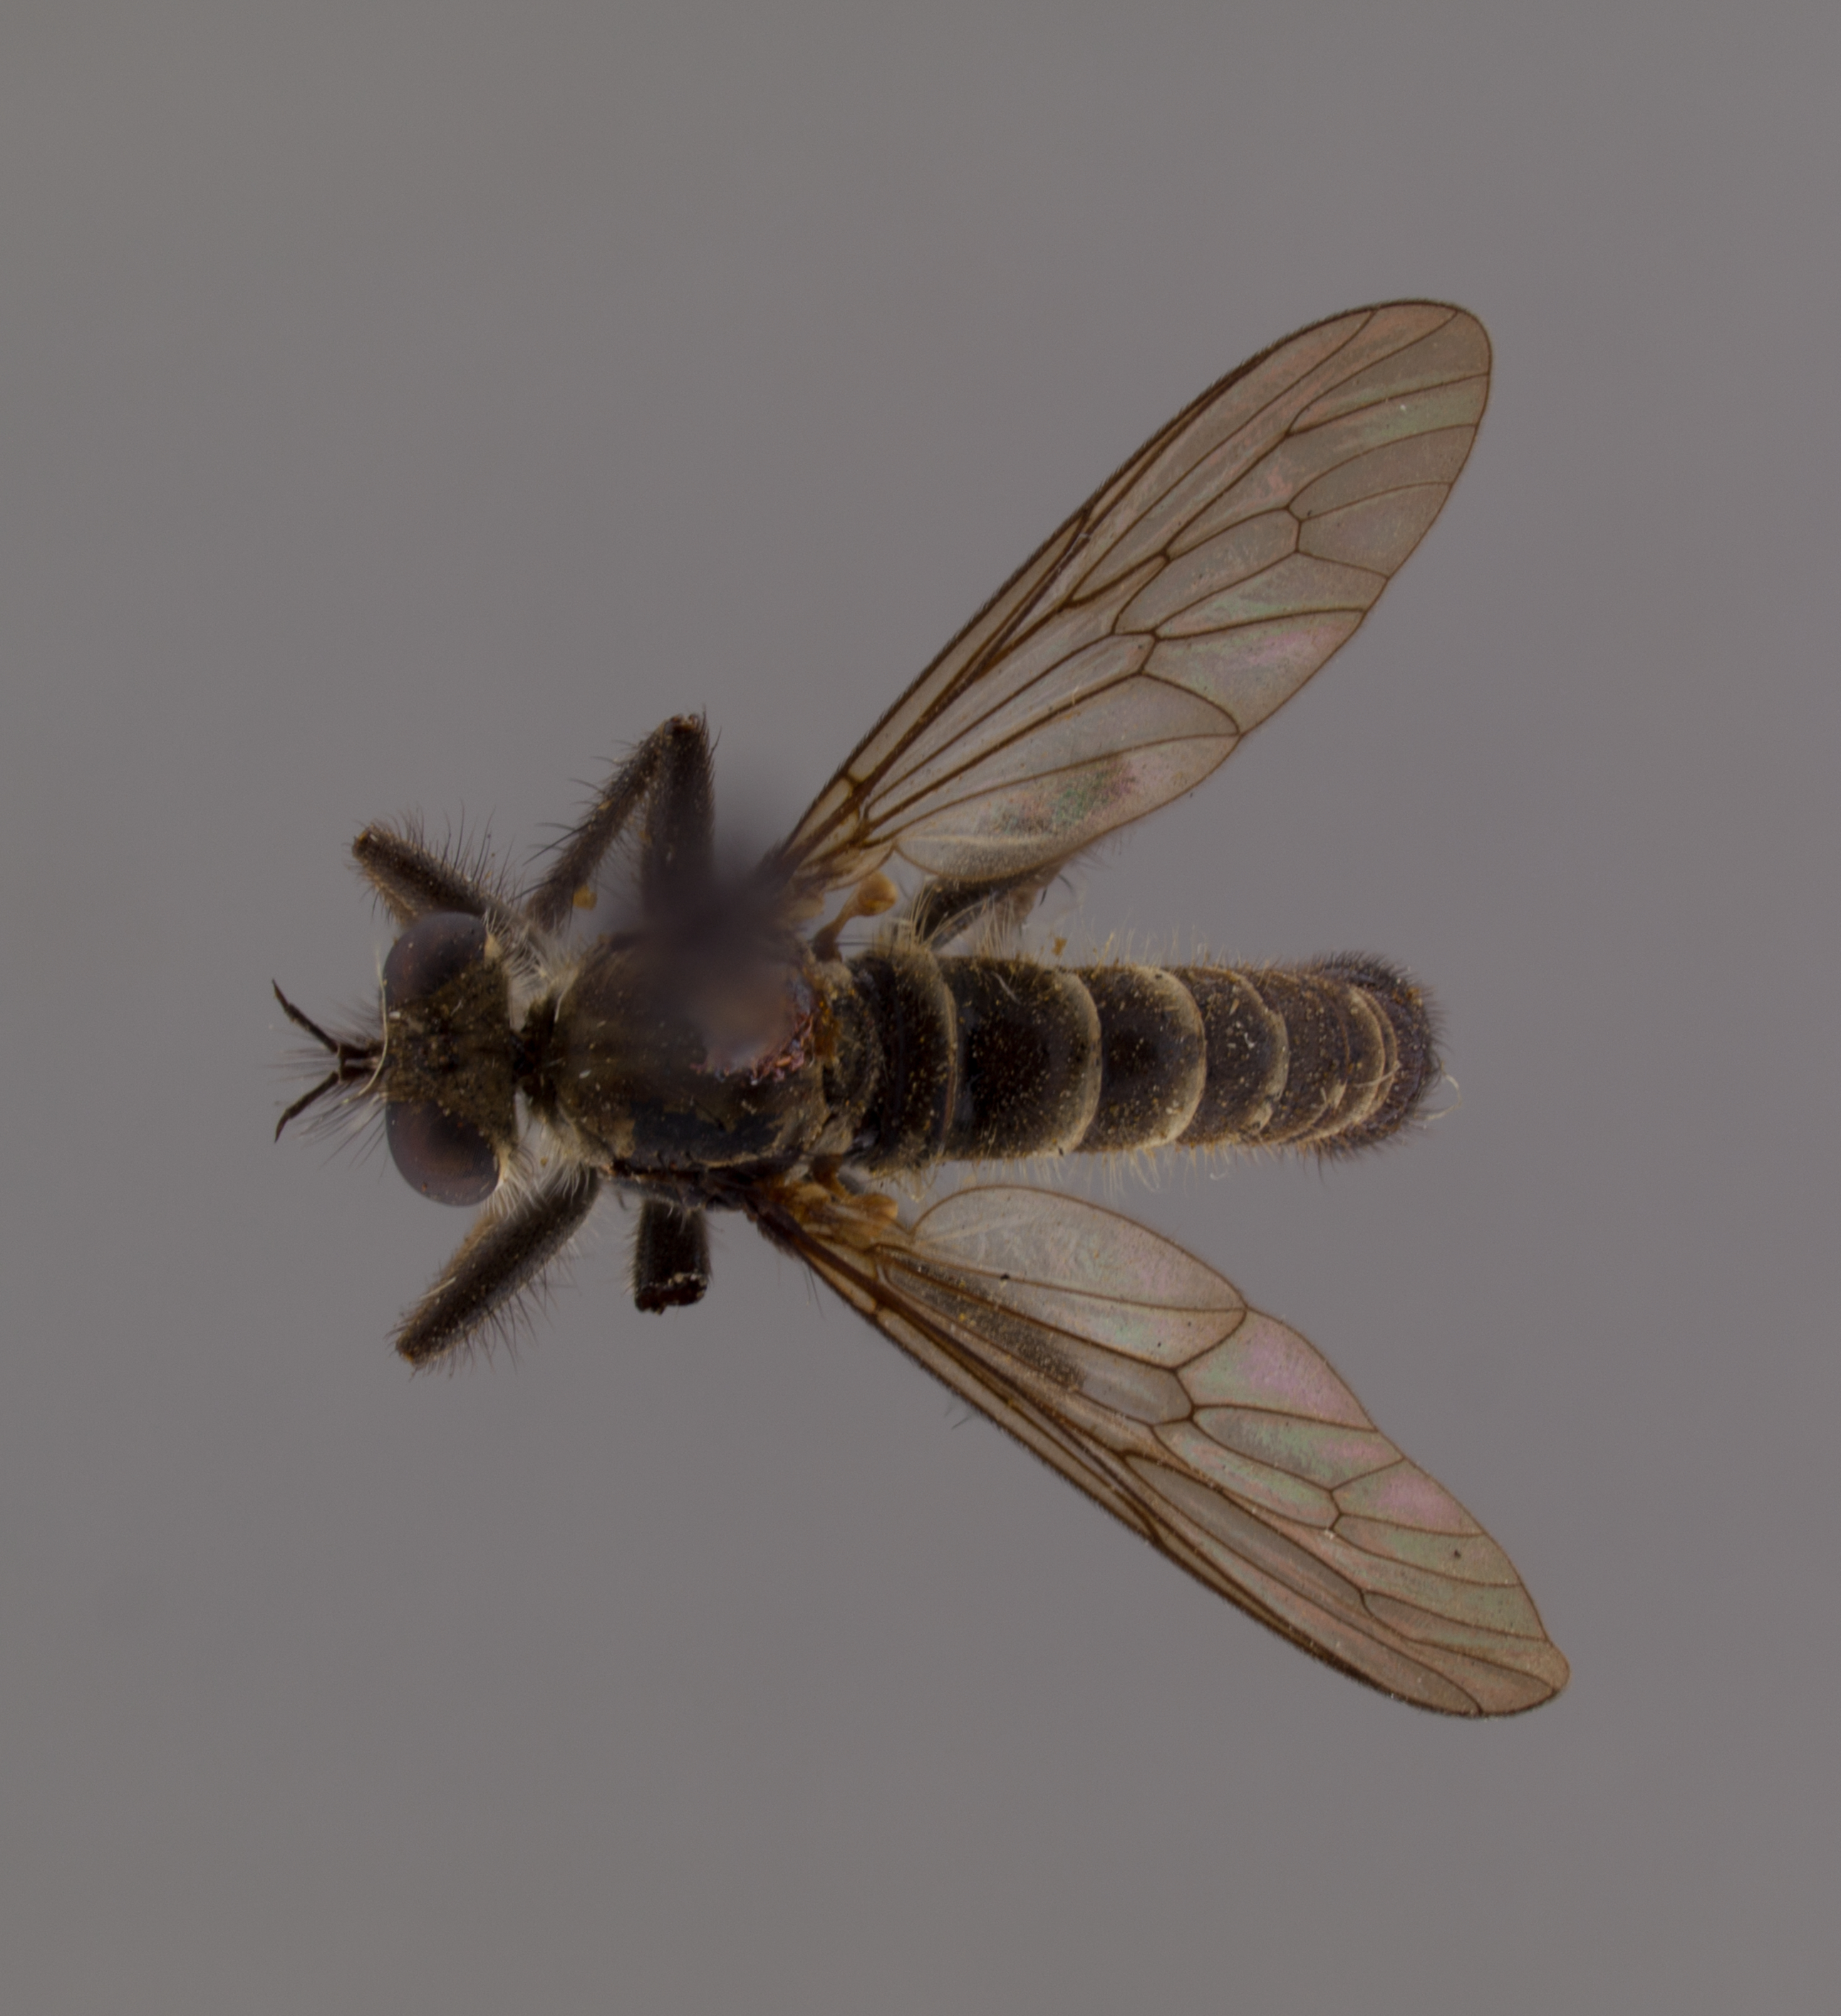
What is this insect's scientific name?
Lasiopogon aldrichii
